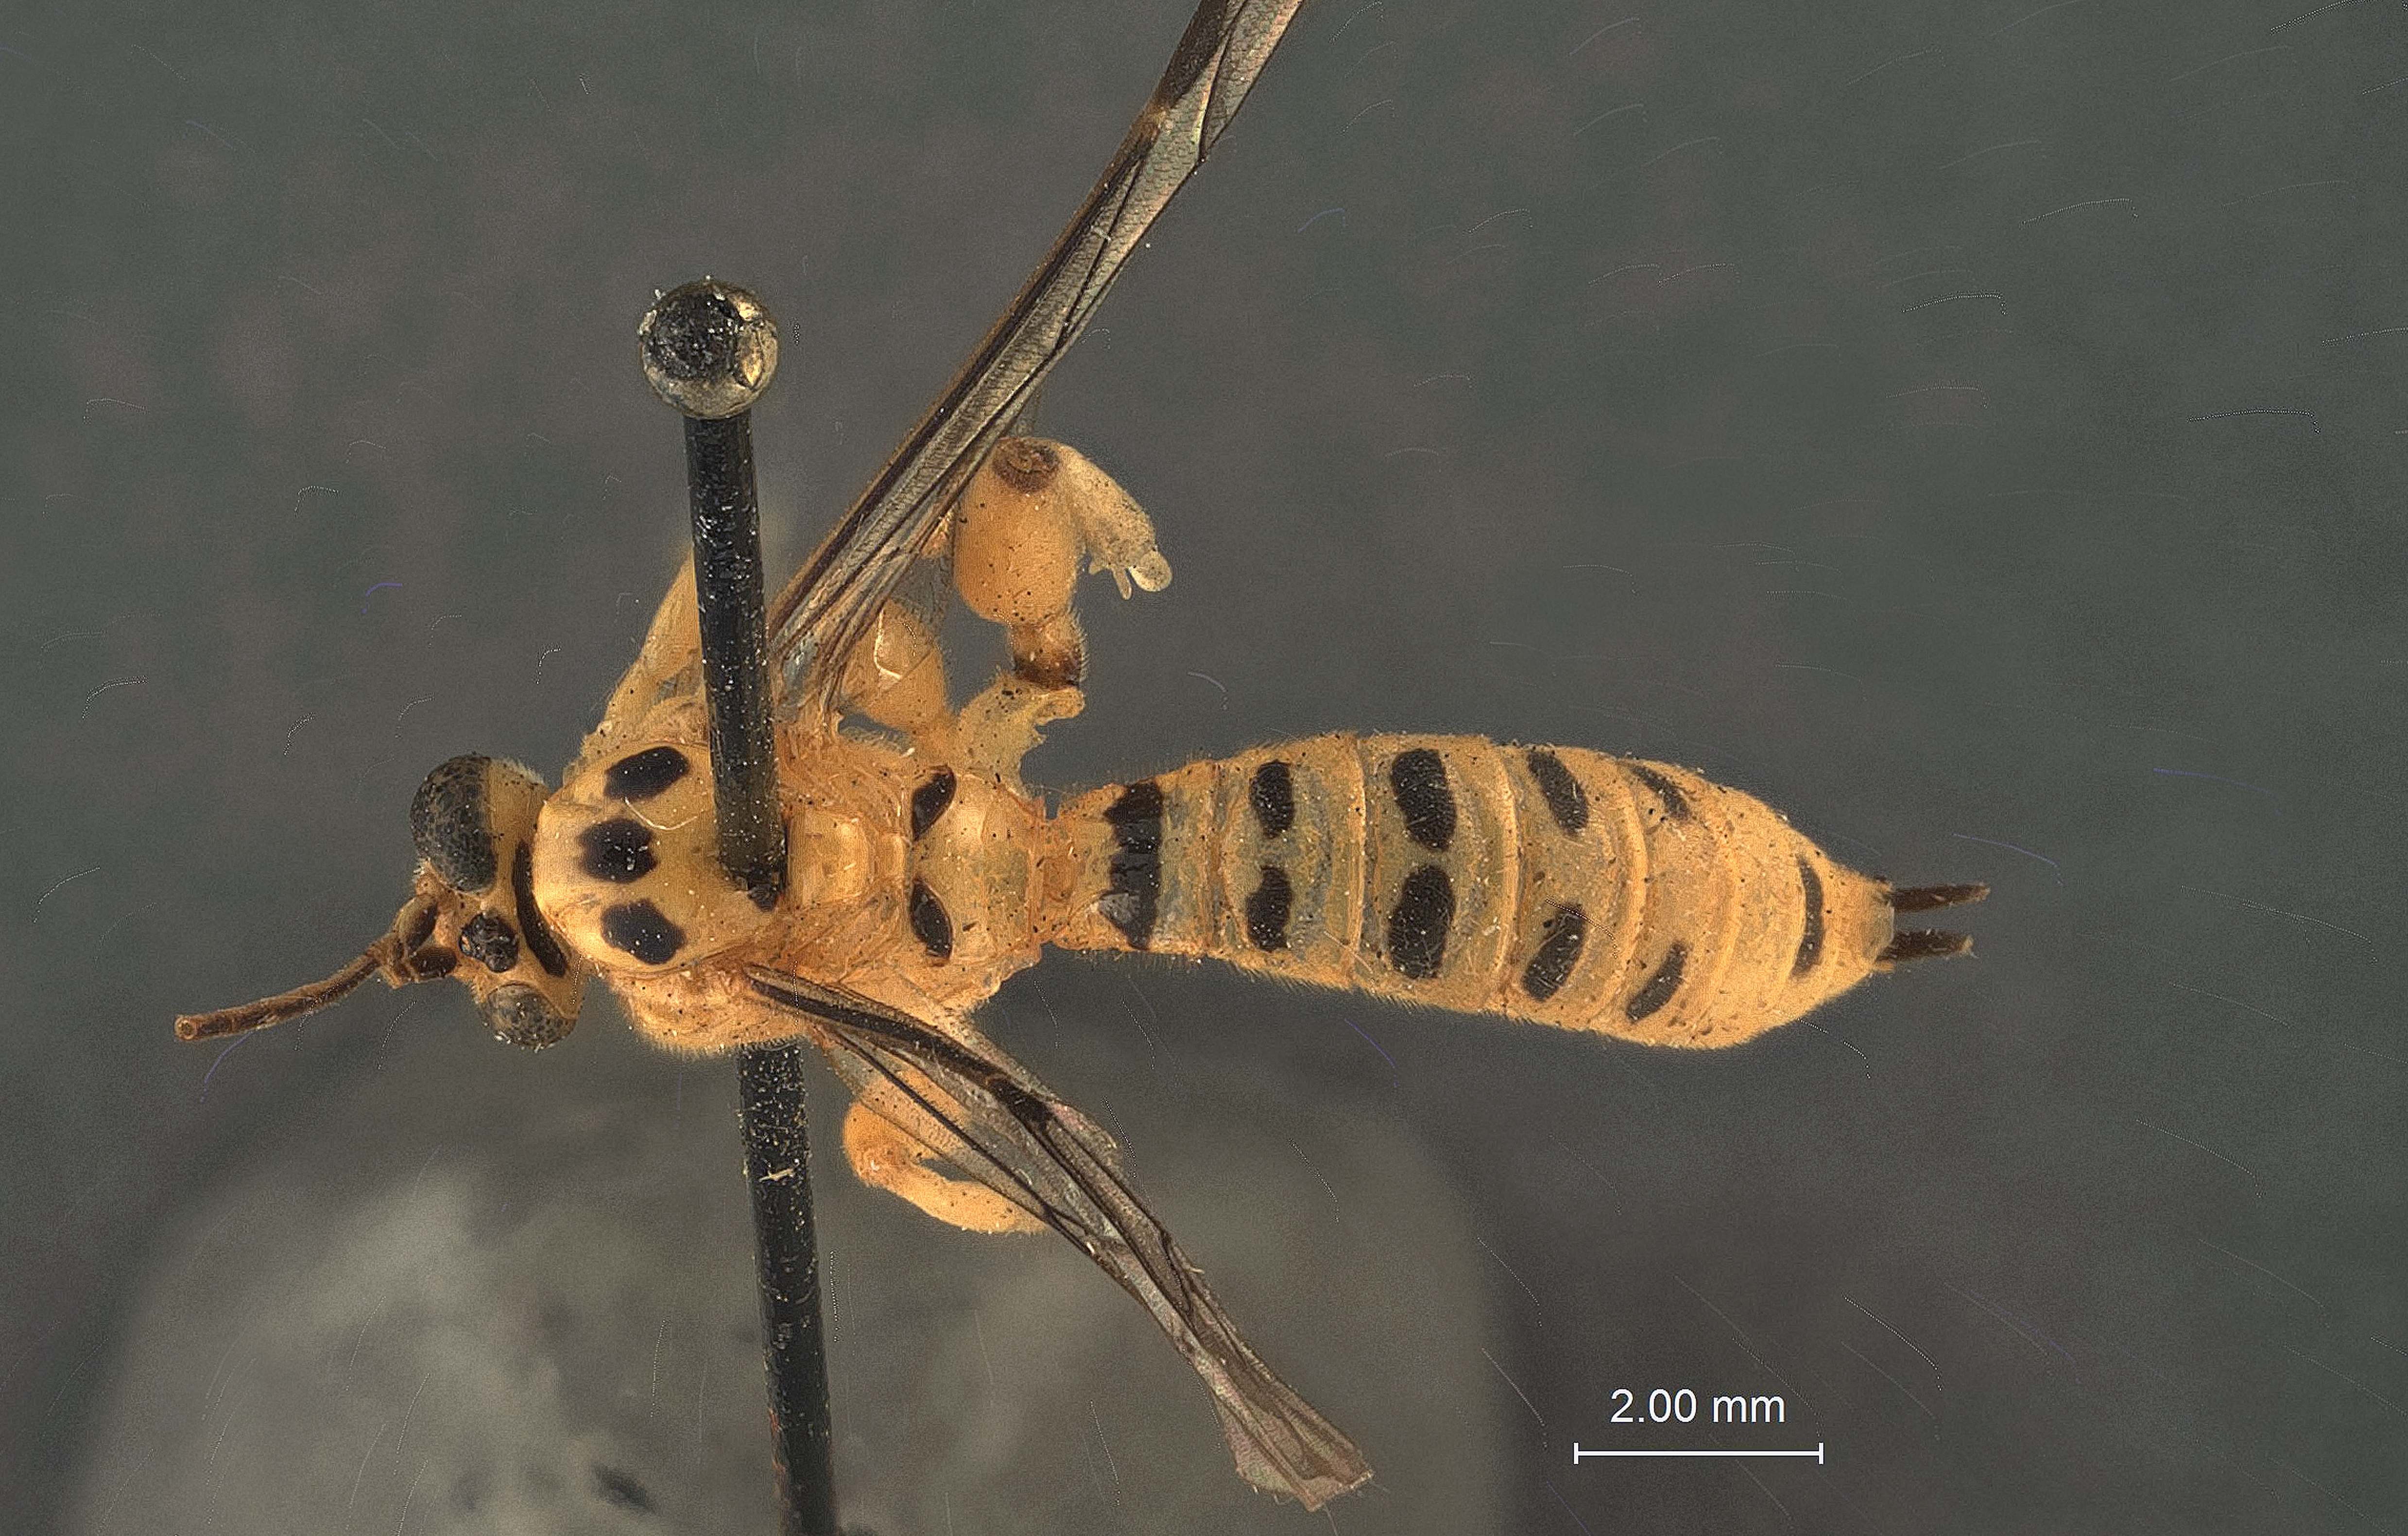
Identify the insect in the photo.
Xanthopimpla densa
